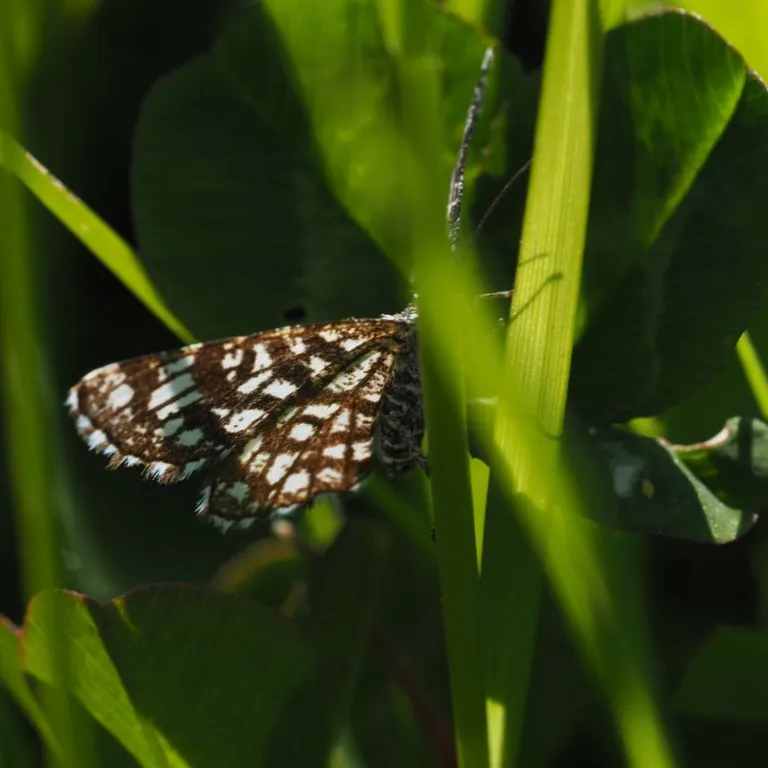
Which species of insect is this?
Chiasmia clathrata
